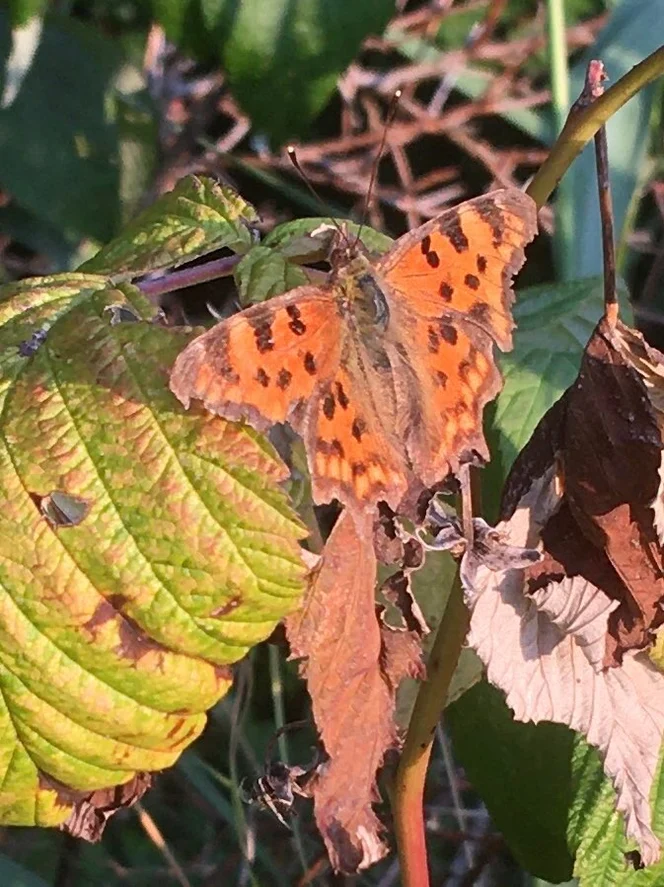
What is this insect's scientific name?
Polygonia c-album
